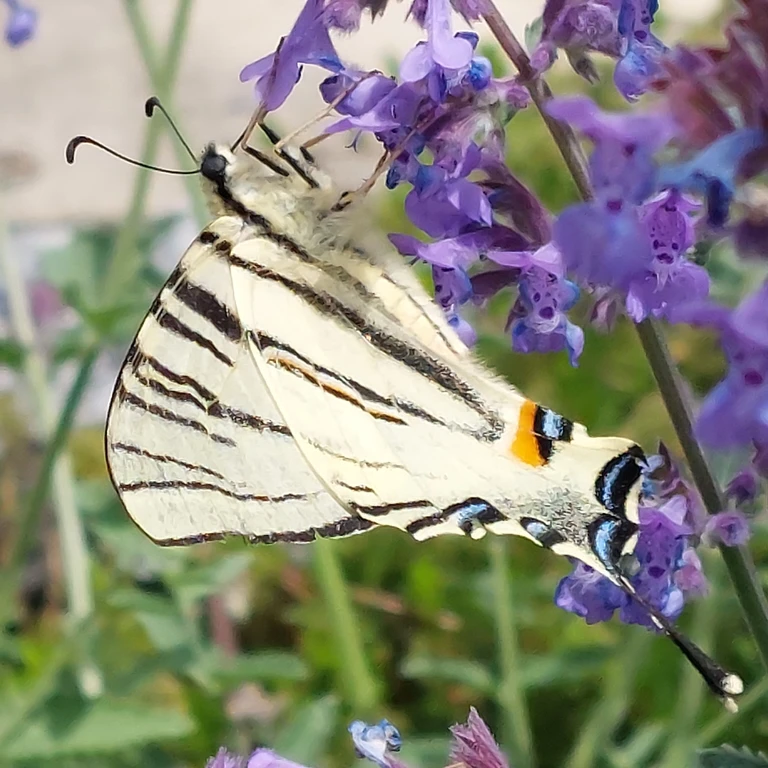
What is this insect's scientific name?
Iphiclides podalirius
